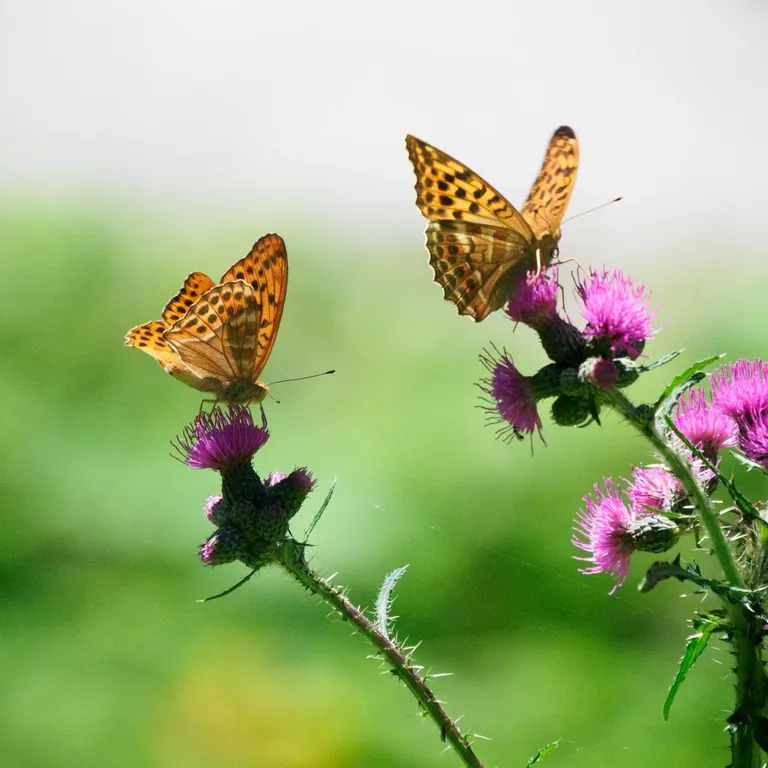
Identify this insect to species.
Argynnis paphia
